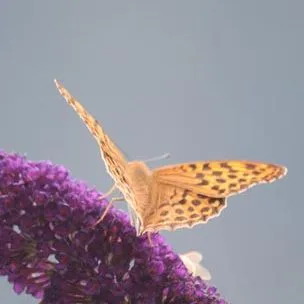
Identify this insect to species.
Argynnis paphia
